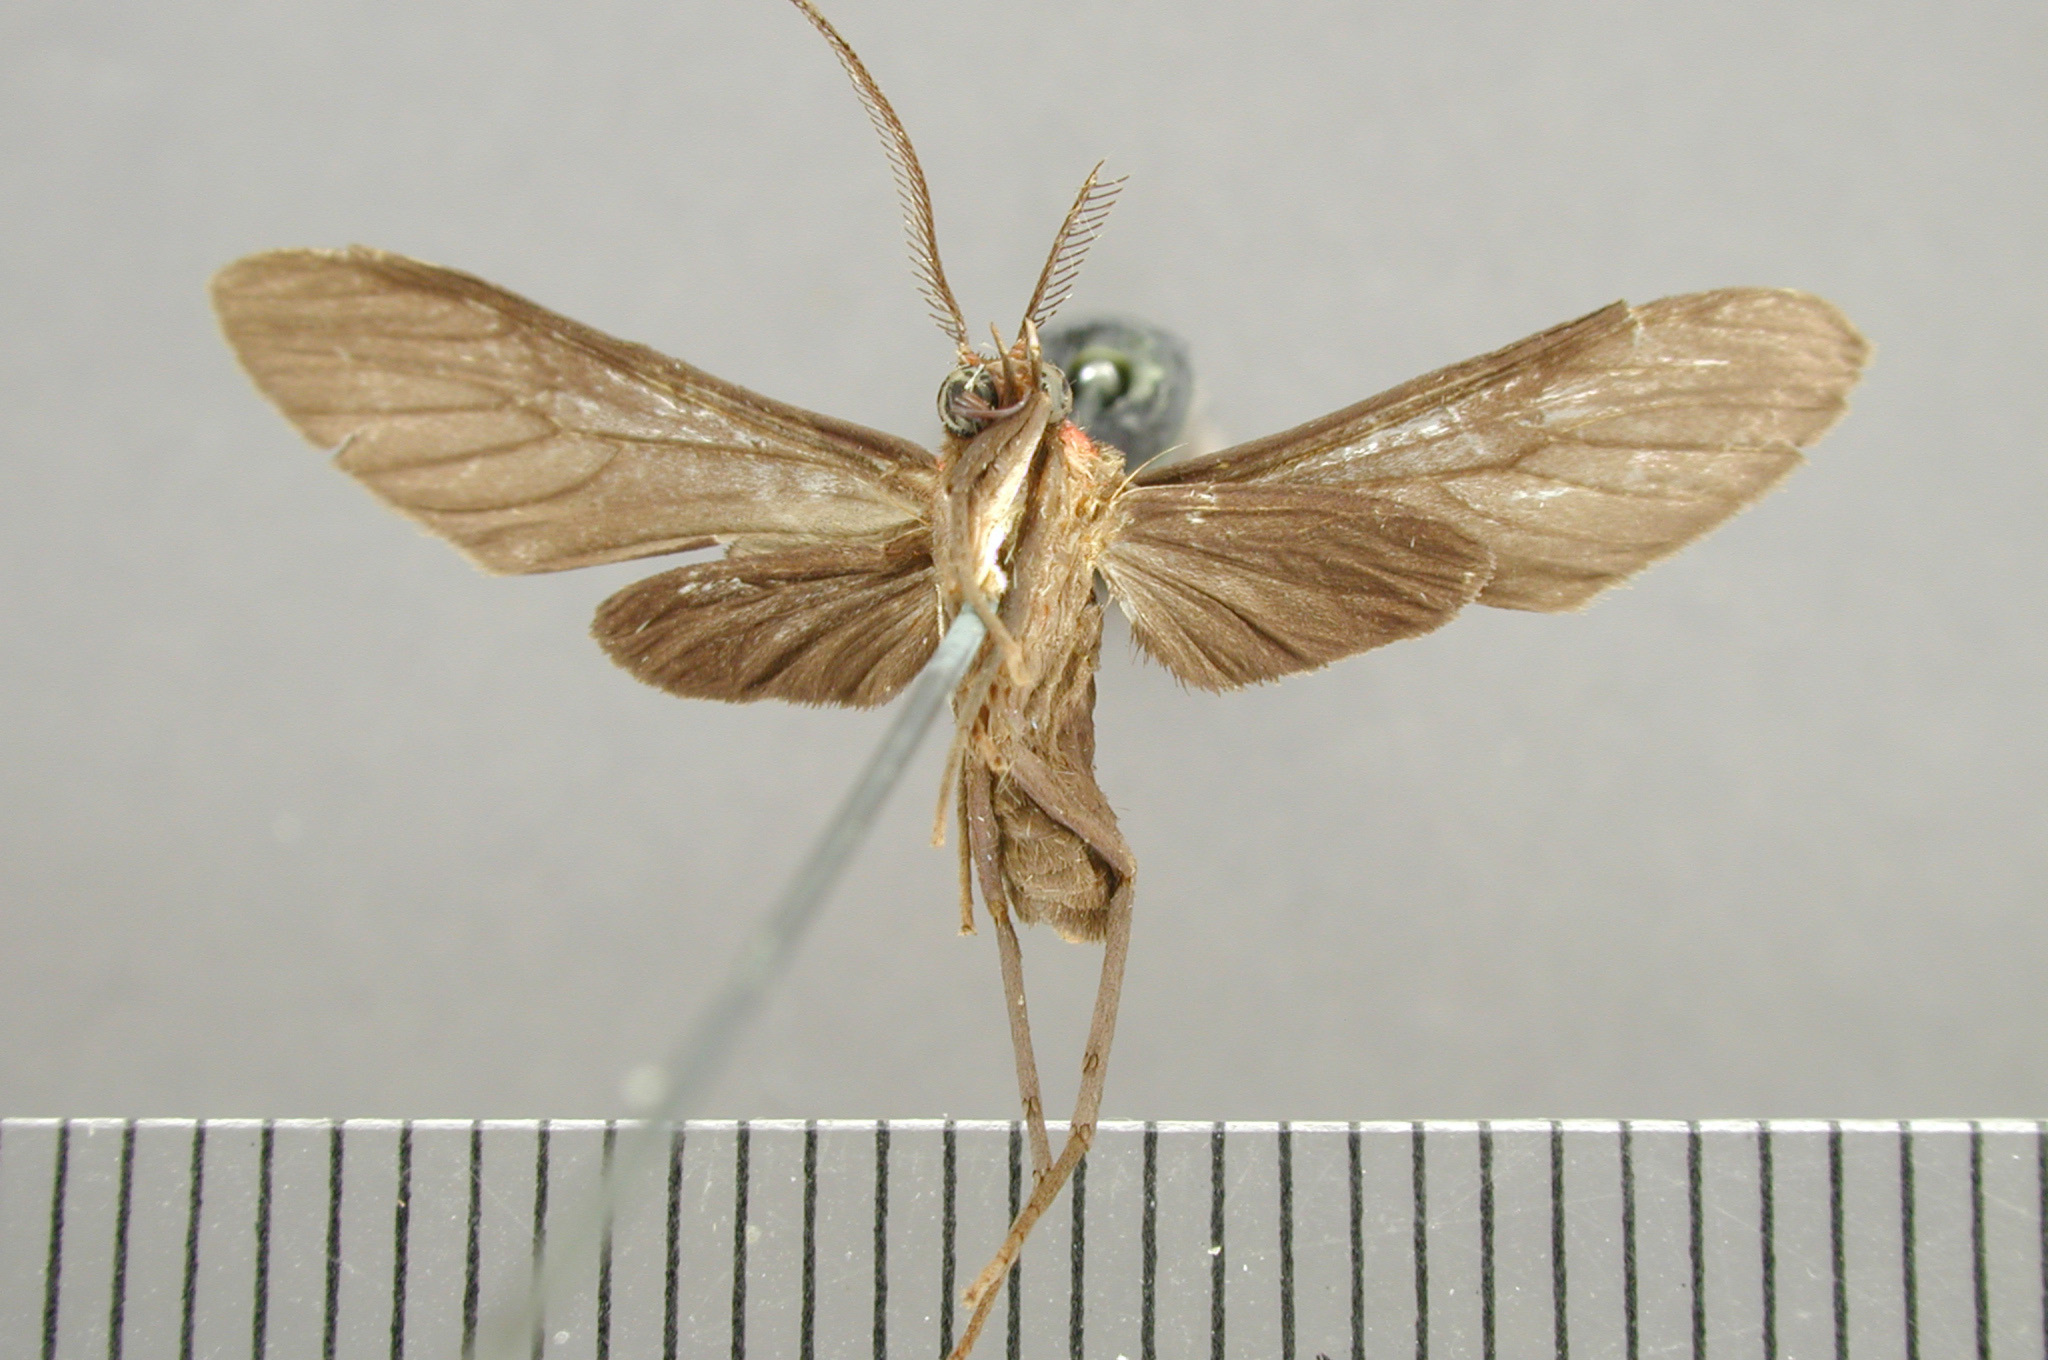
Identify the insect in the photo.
Saurita latens
